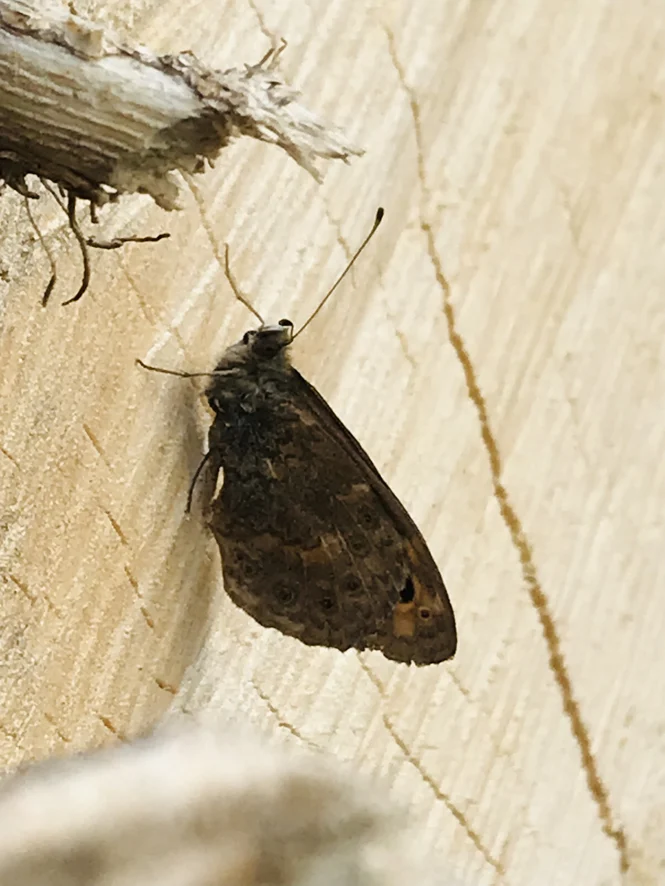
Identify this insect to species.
Lasiommata megera (also Pararge megera)
